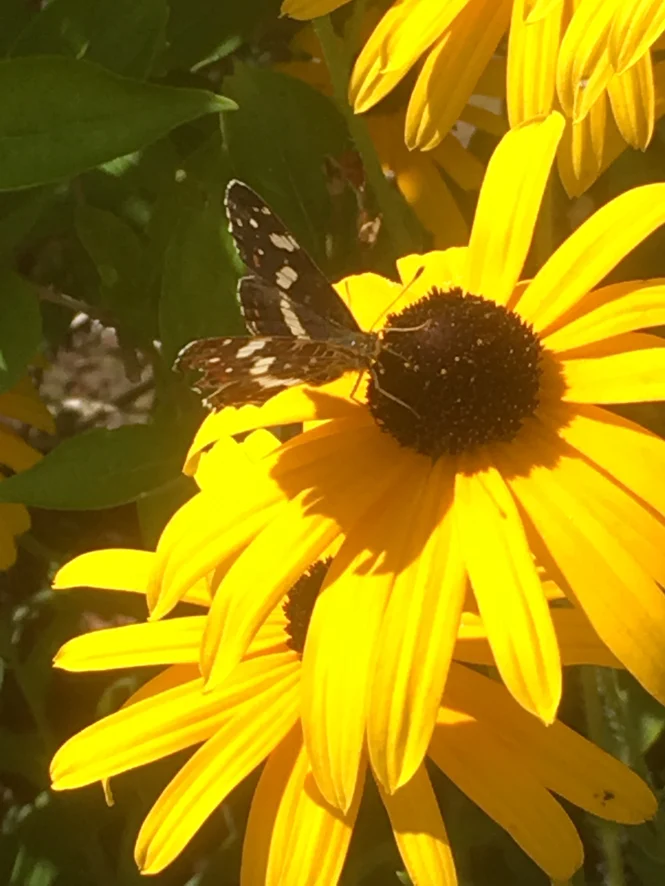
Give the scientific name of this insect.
Araschnia levana
